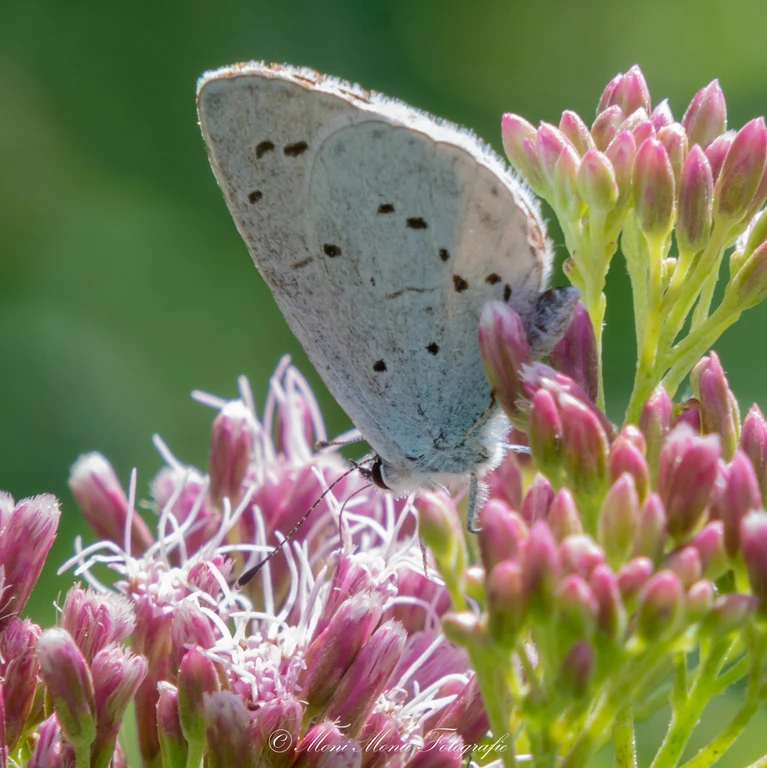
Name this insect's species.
Celastrina argiolus
